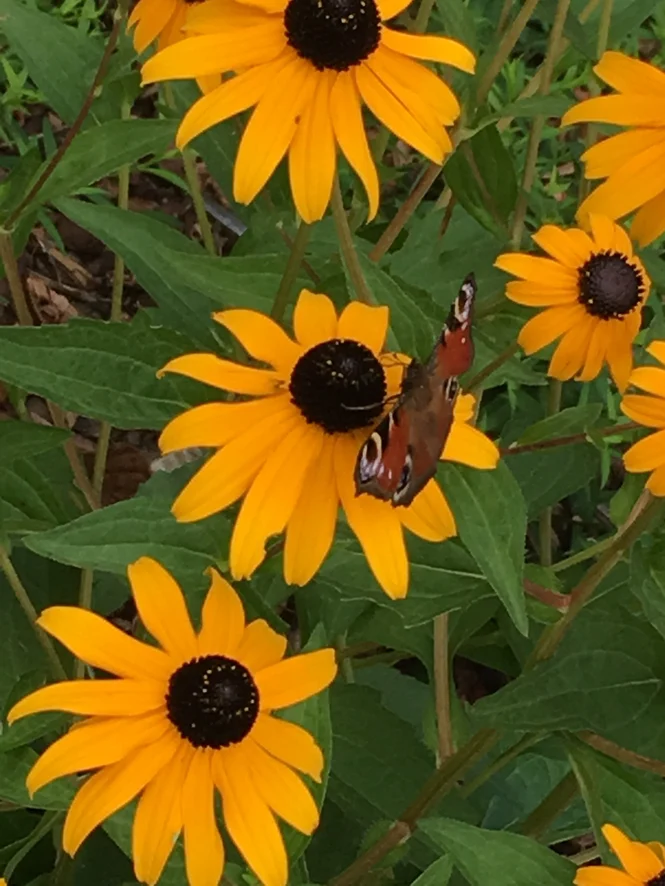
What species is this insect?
Aglais io
